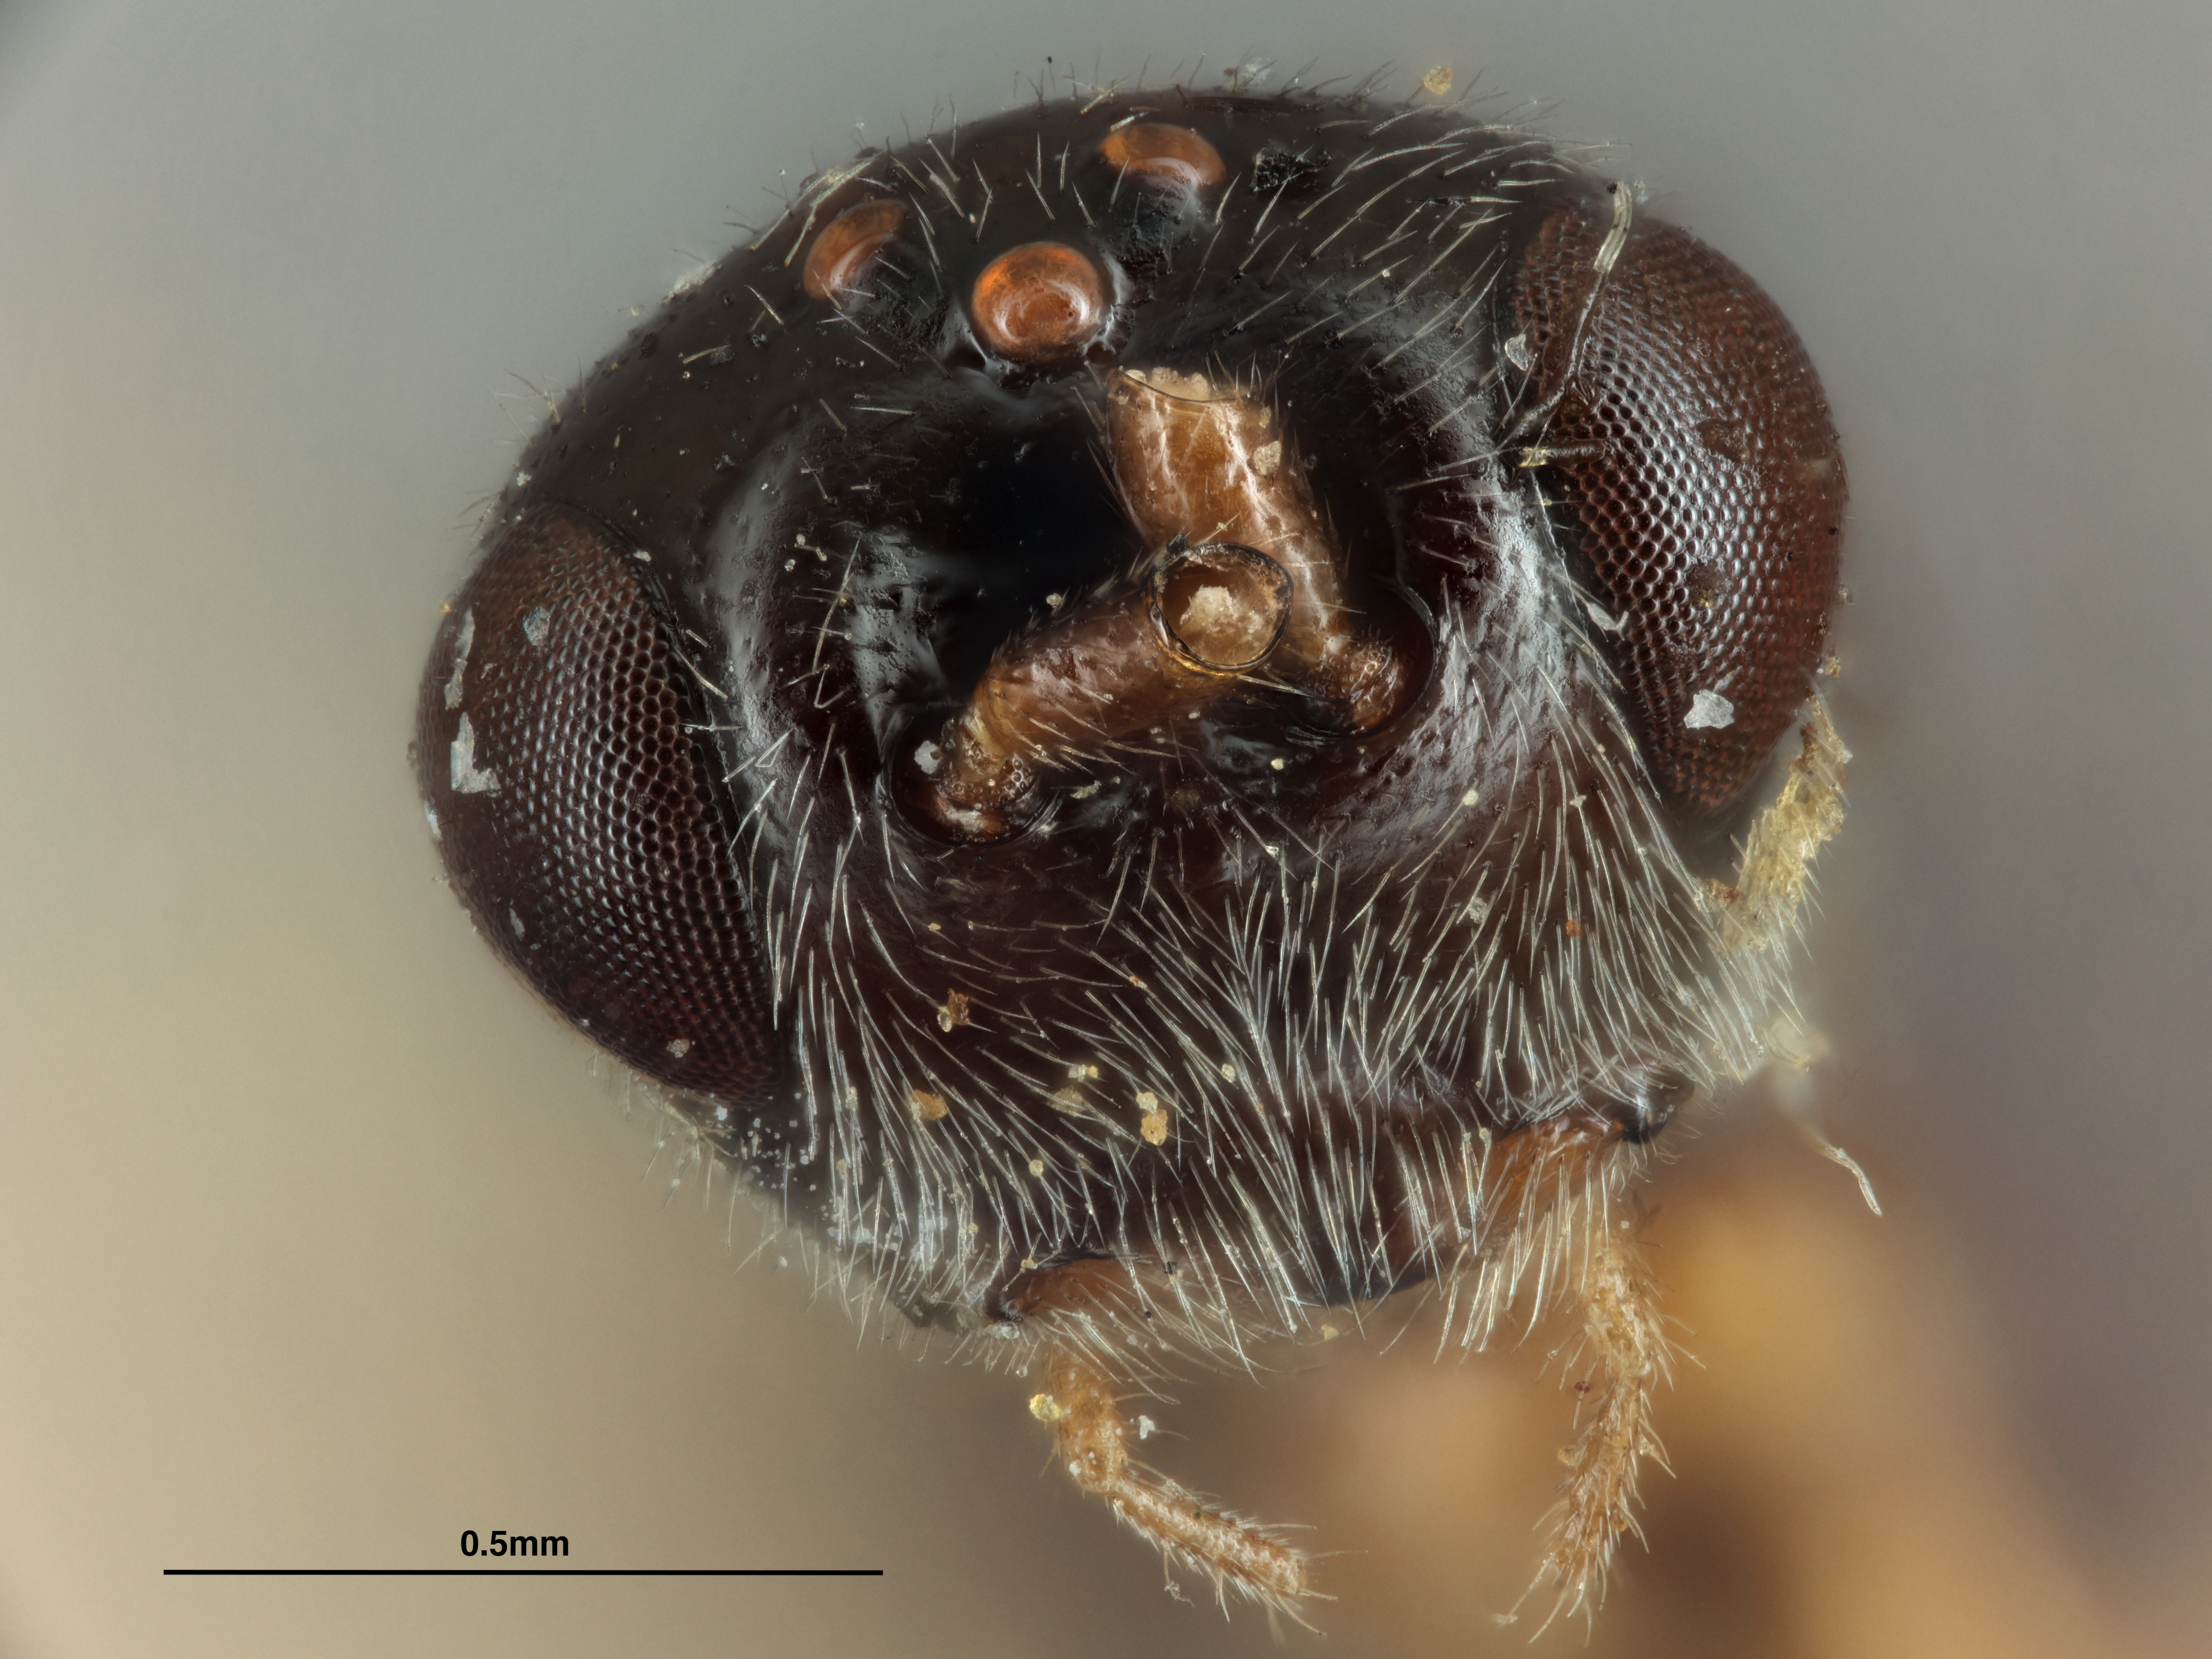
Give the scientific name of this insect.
Aliolus tridentatus
